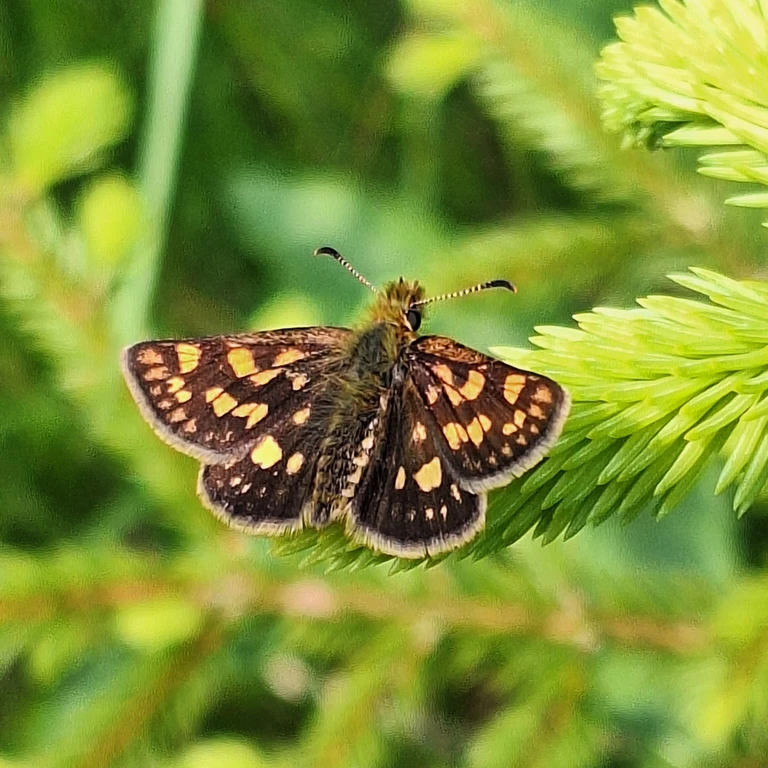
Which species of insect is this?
Carterocephalus palaemon
